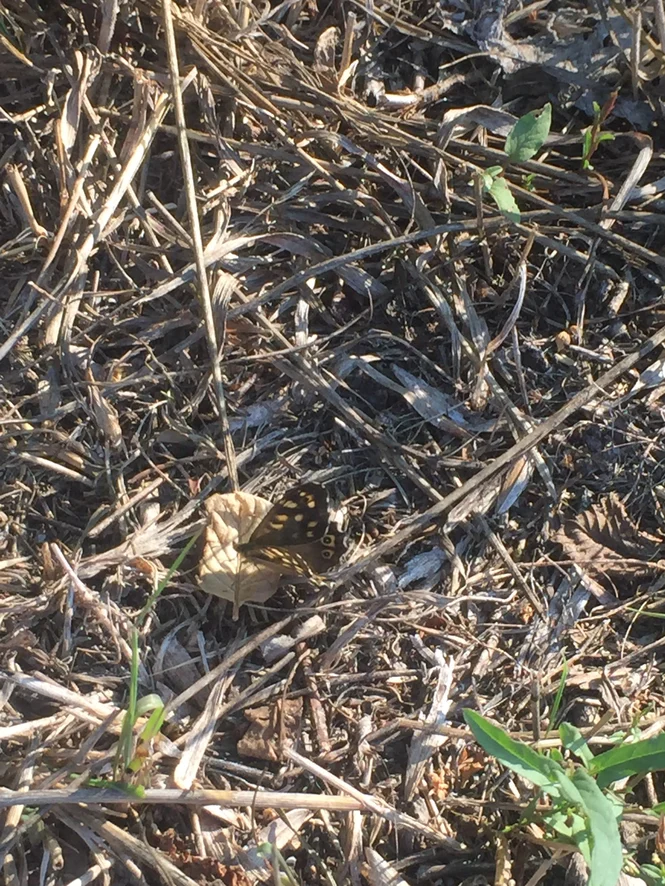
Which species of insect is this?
Pararge aegeria
